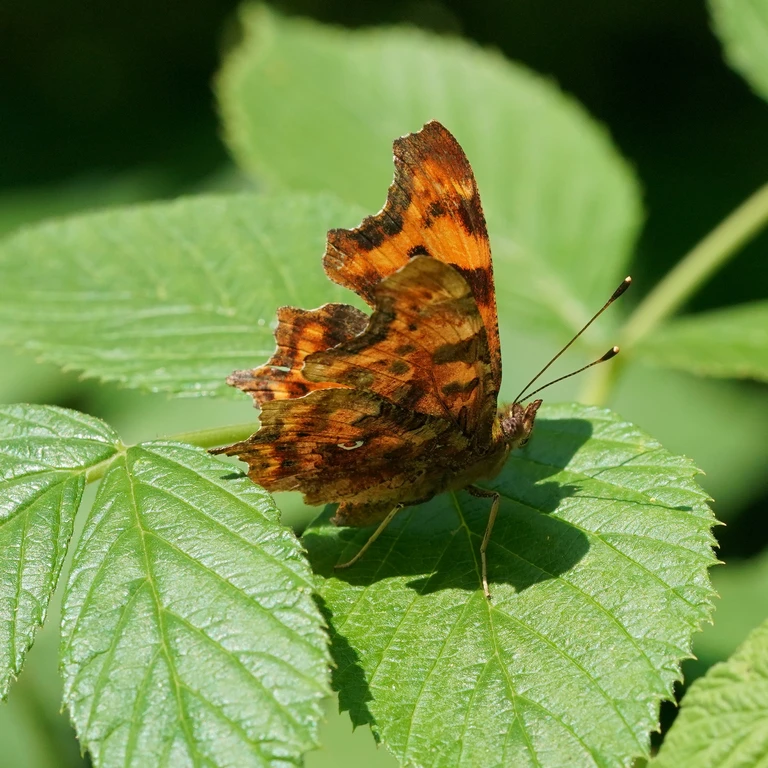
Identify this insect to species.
Polygonia c-album
